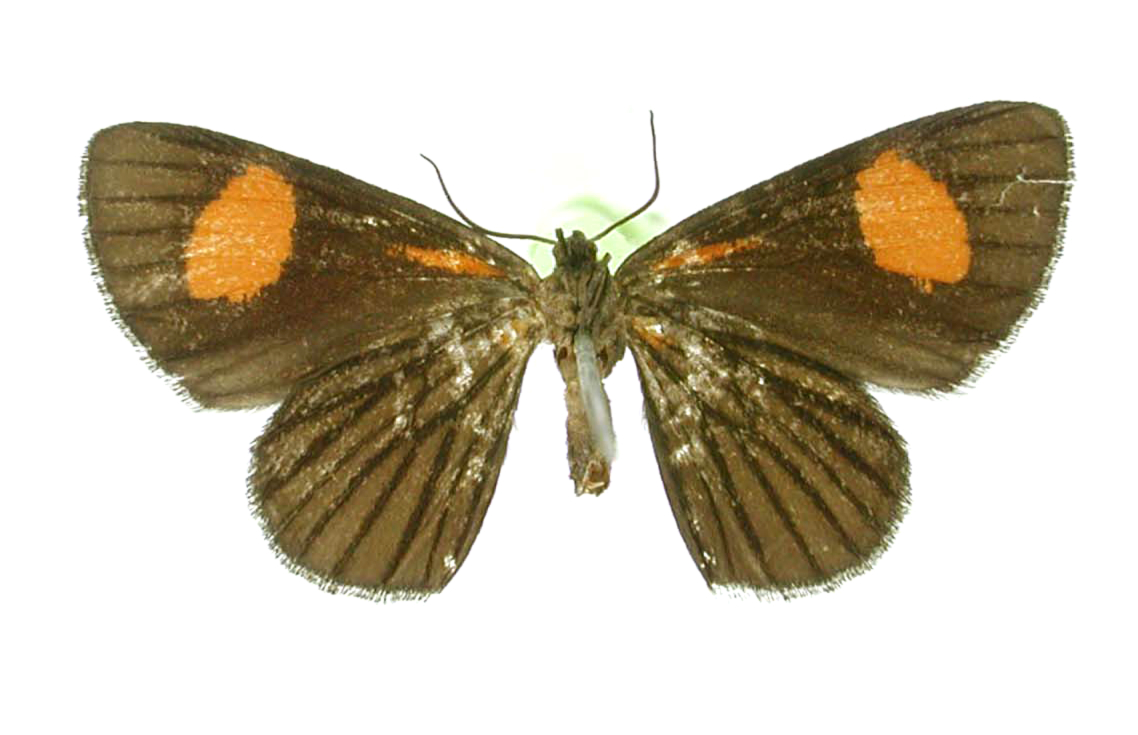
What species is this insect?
Nelo drucei
